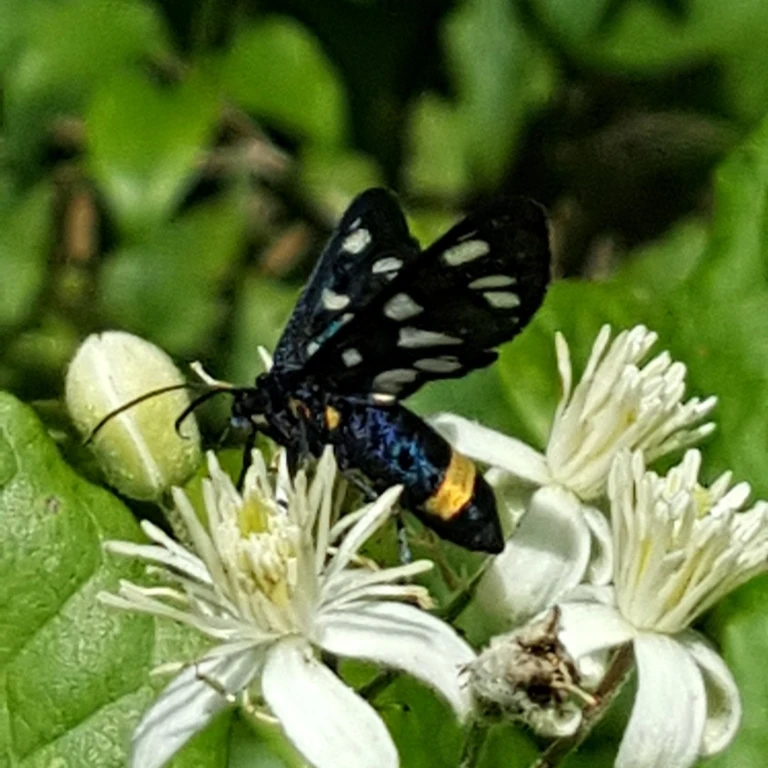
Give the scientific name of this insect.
Amata phegea
